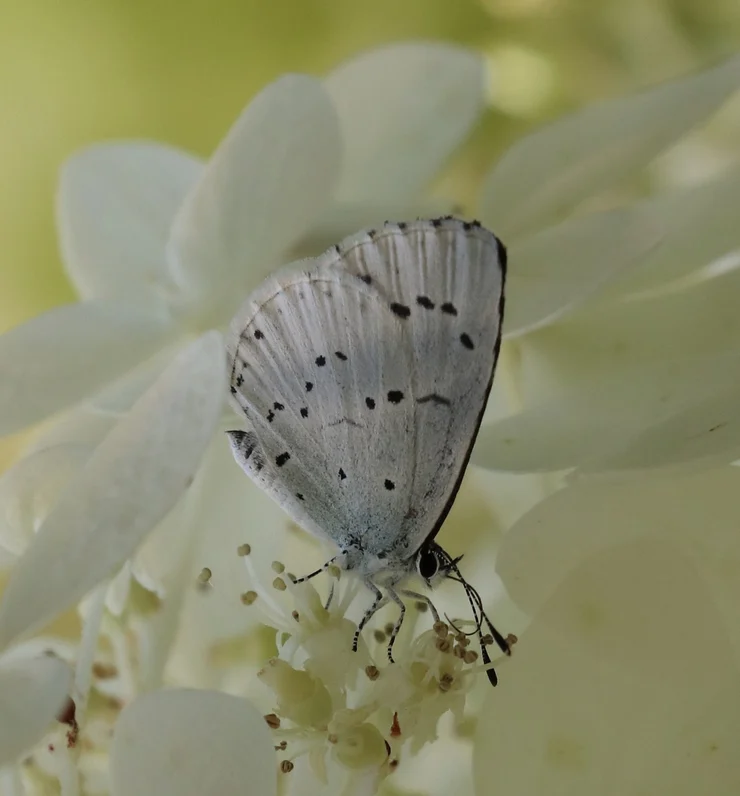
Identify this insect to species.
Celastrina argiolus
